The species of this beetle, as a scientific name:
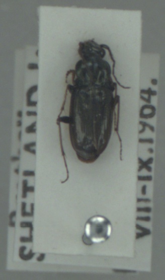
Loricera pilicornis
